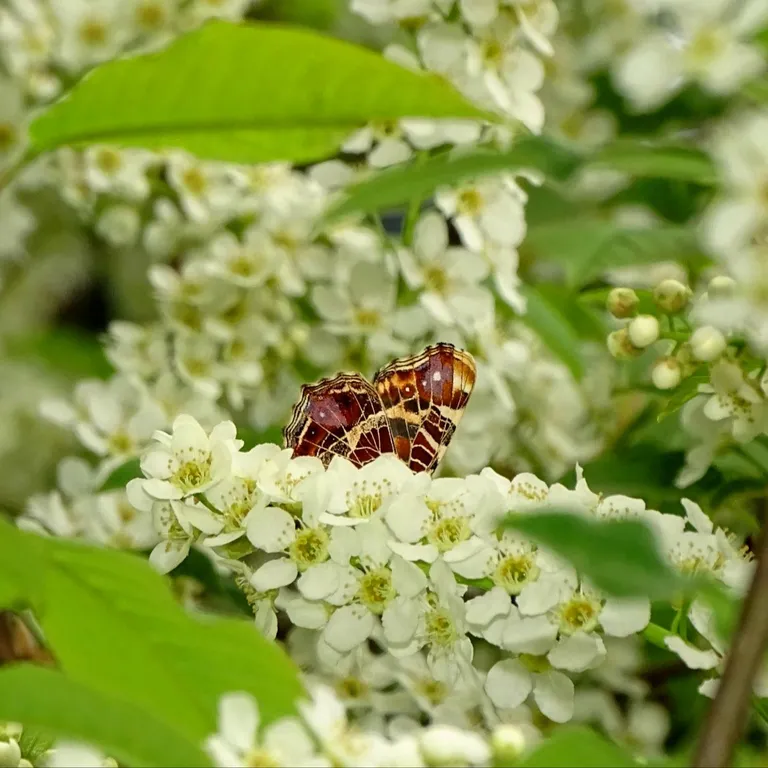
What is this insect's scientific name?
Araschnia levana
